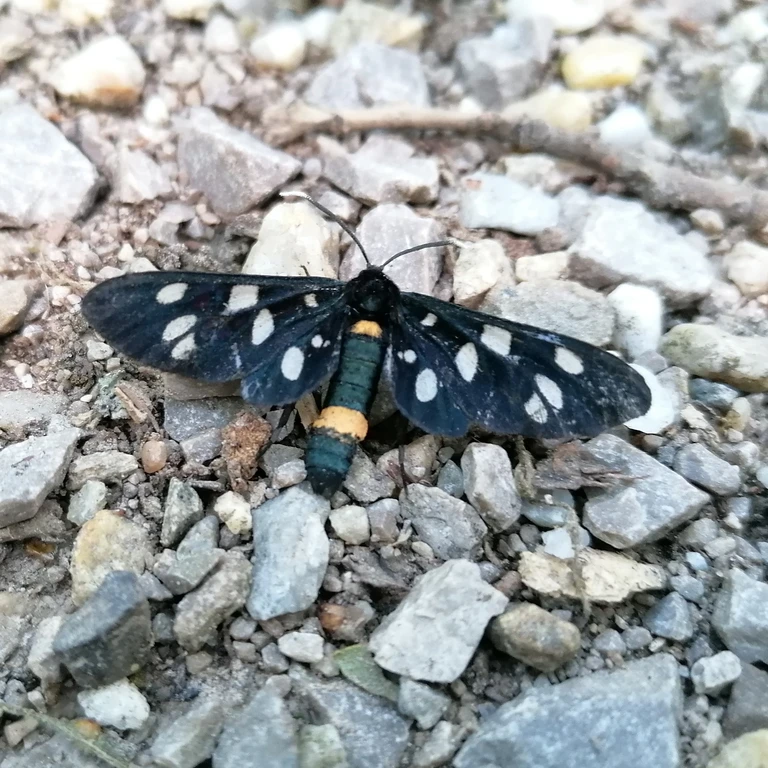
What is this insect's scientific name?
Amata phegea
